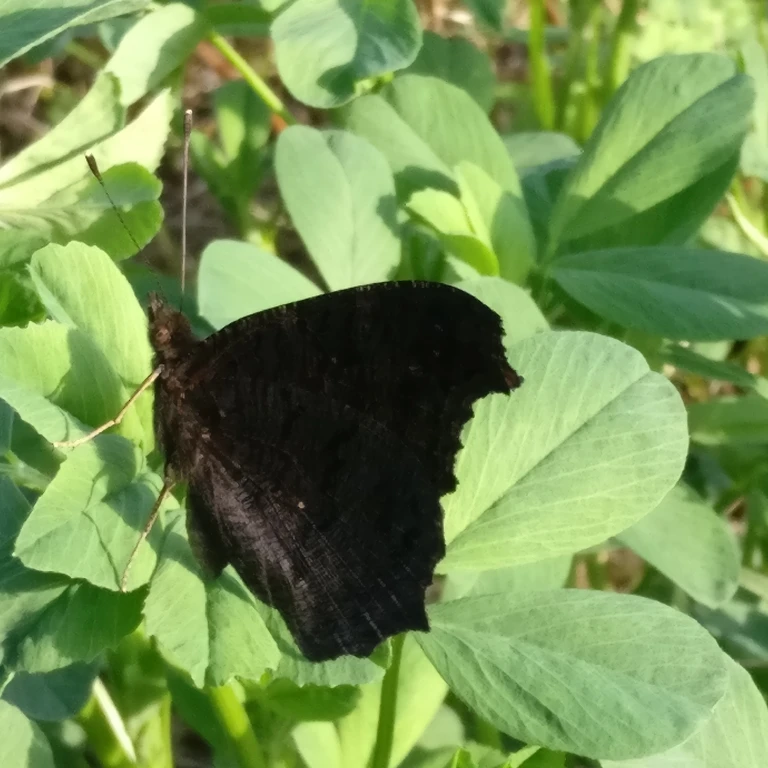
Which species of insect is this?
Aglais io
